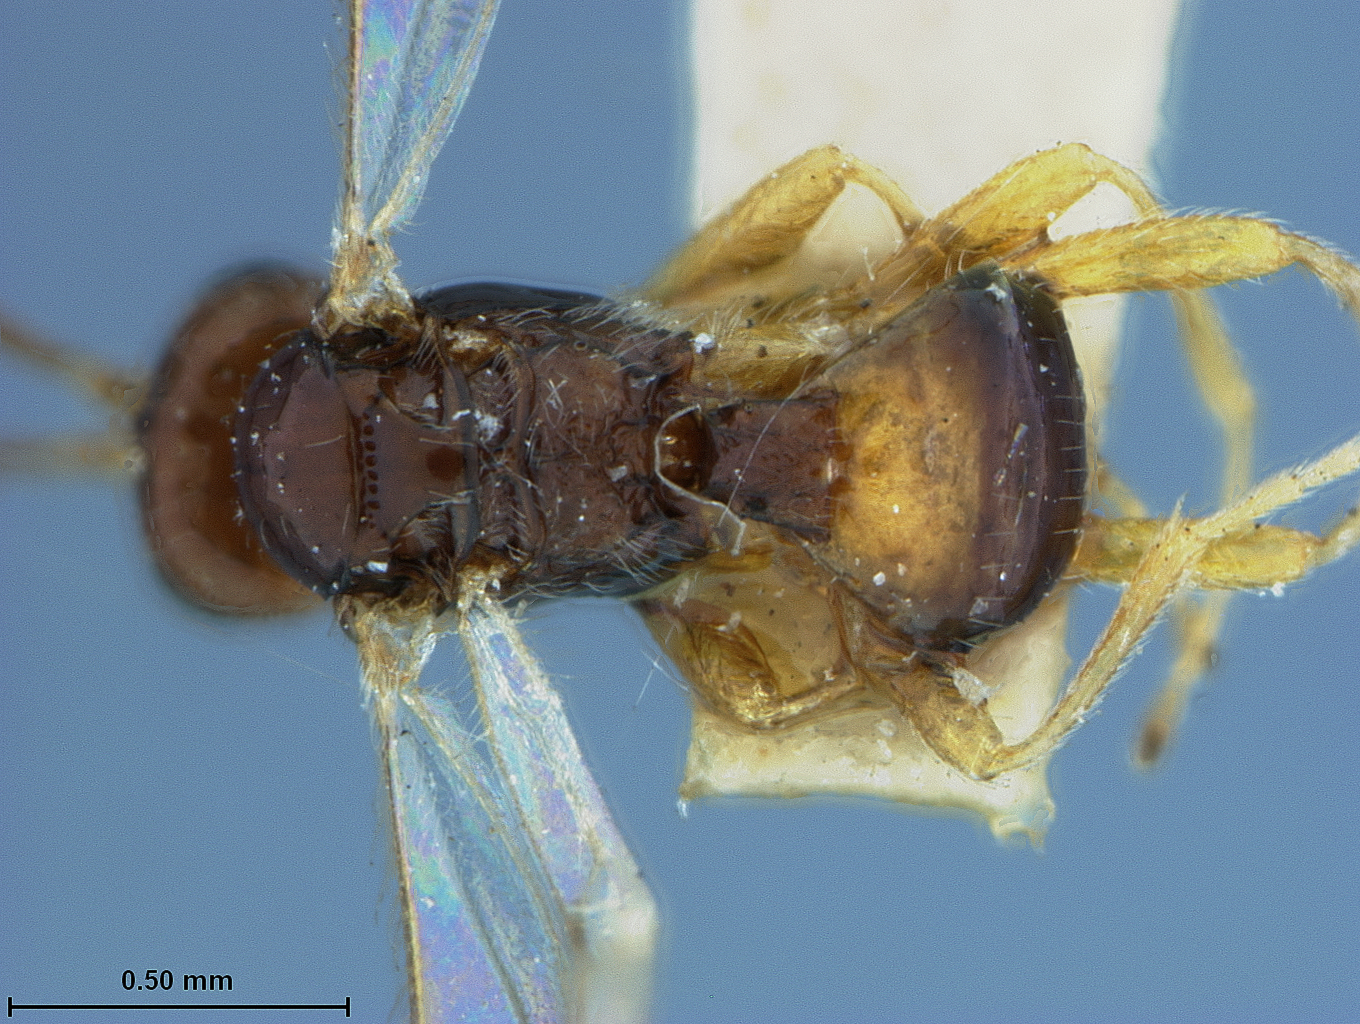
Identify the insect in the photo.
Rhyssalus oscinidis
